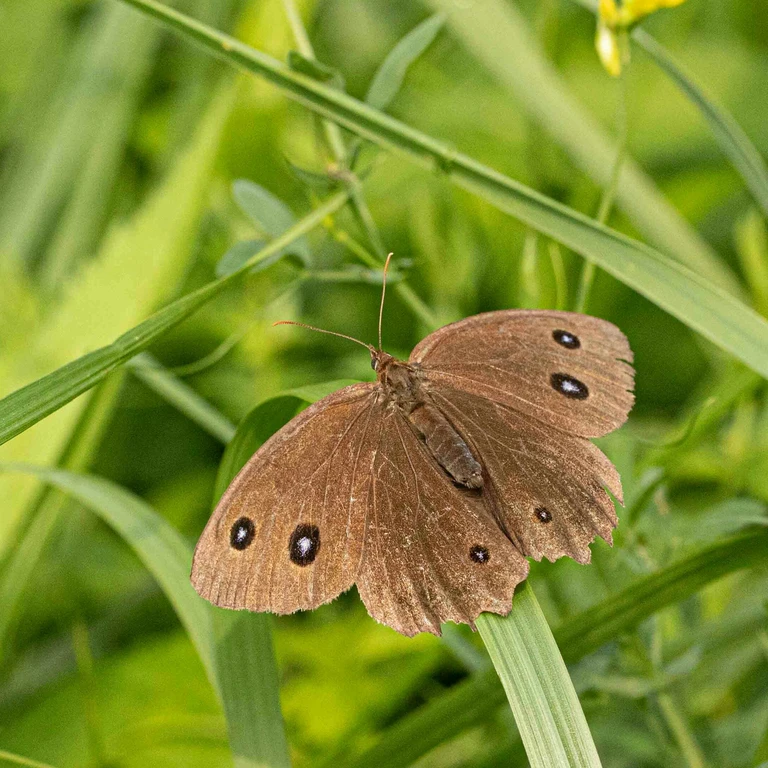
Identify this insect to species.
Minois dryas
